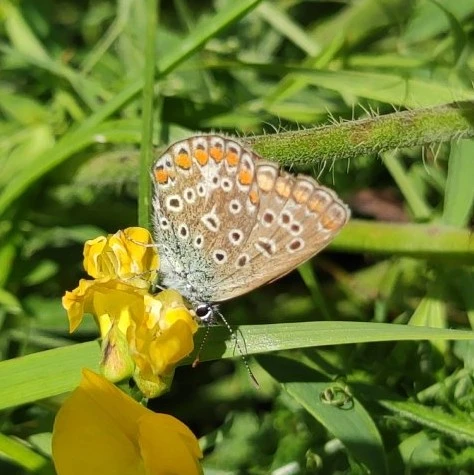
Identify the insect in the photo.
Polyommatus icarus
